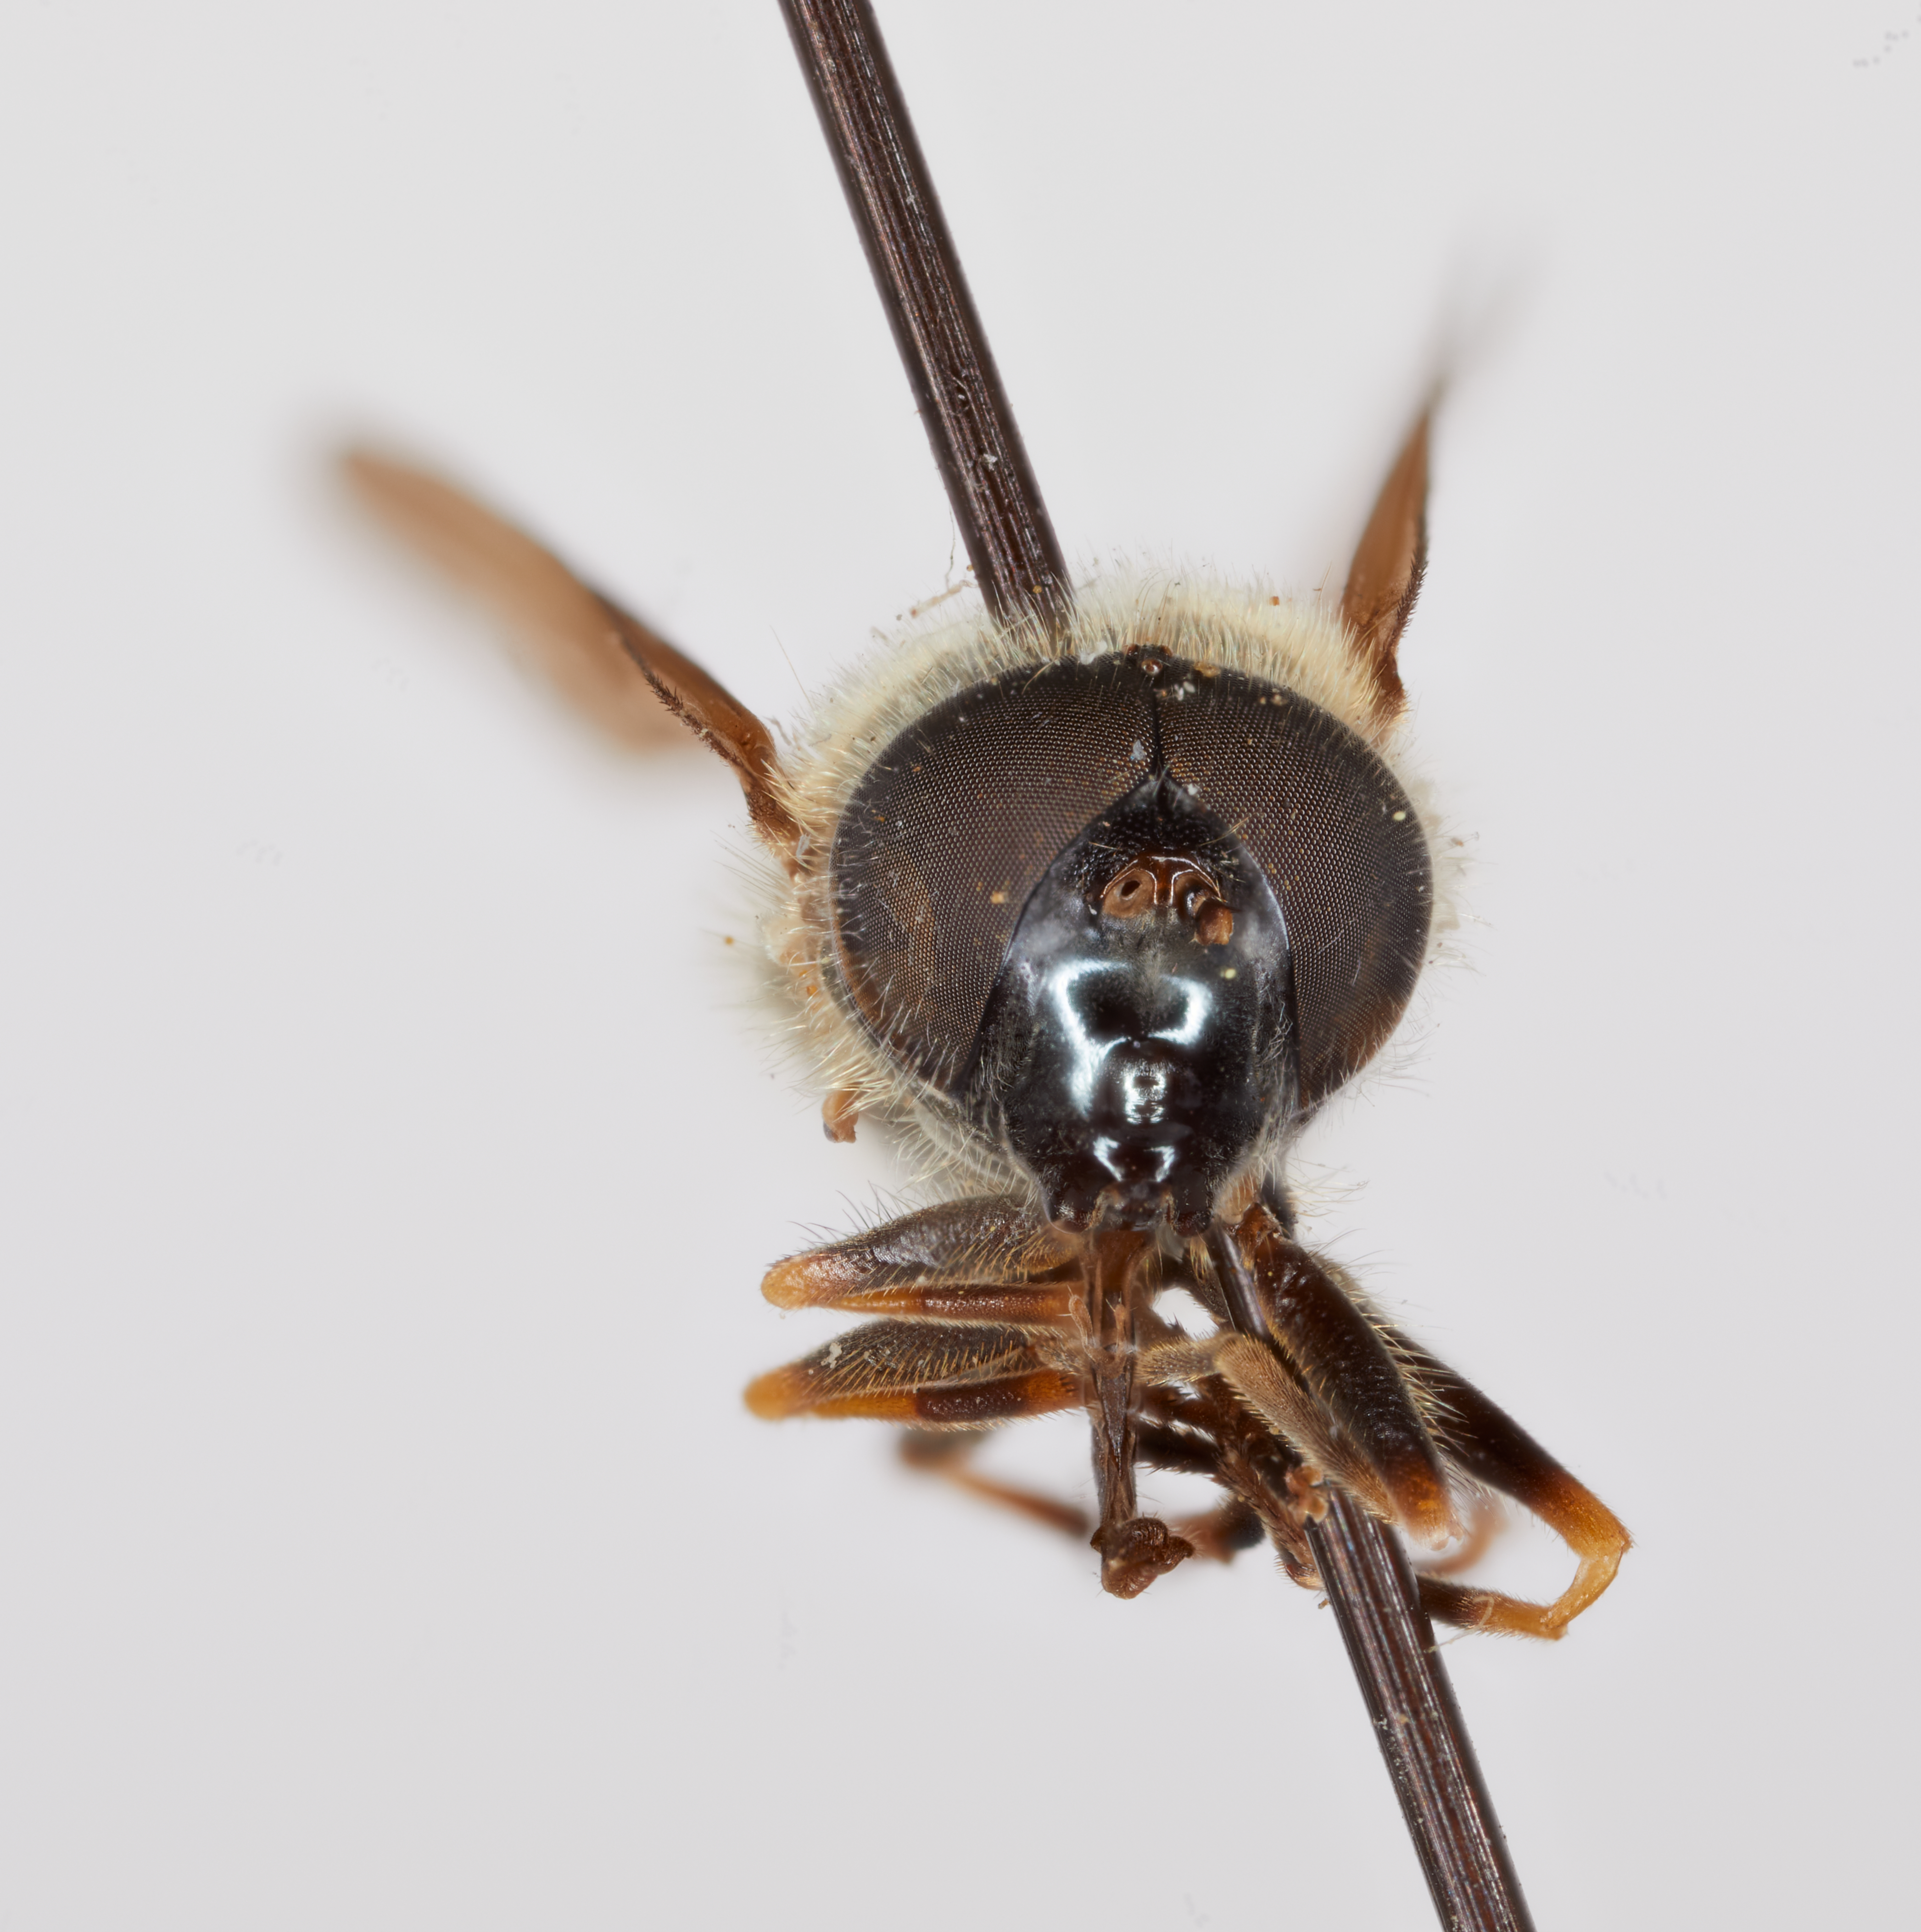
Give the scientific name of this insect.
Chilosia florella
